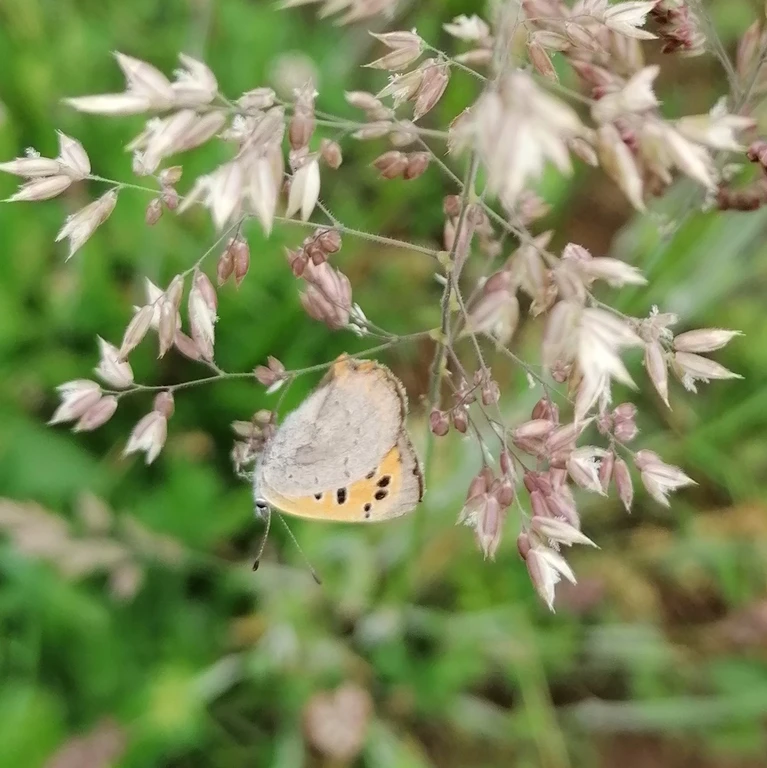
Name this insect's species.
Lycaena phlaeas
